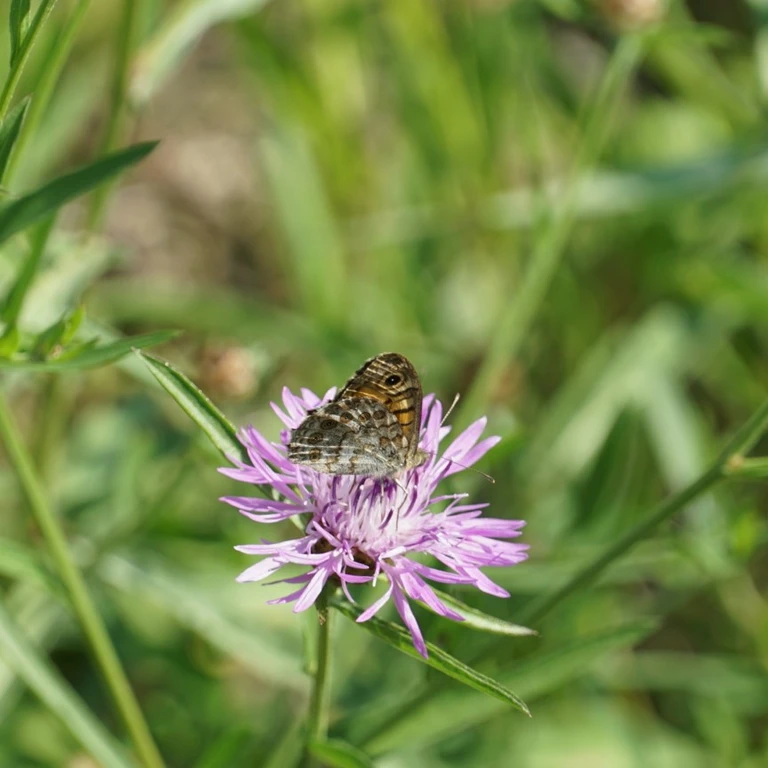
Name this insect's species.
Lasiommata megera (also Pararge megera)
